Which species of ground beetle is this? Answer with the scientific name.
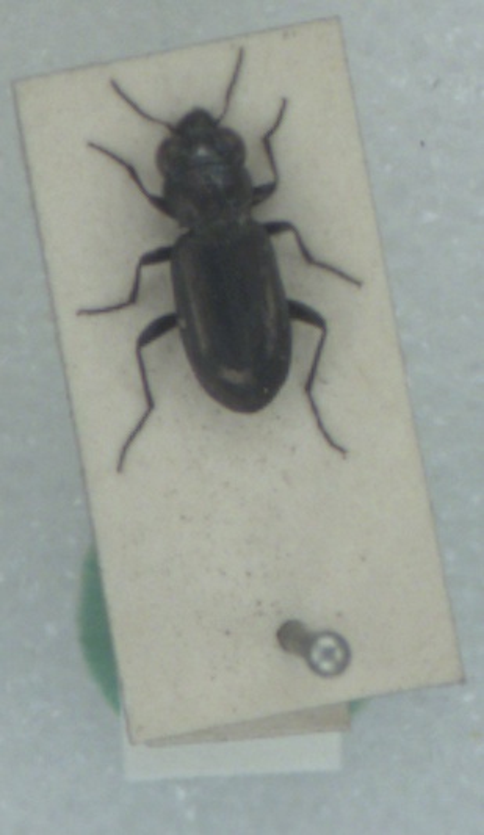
Notiophilus aquaticus
